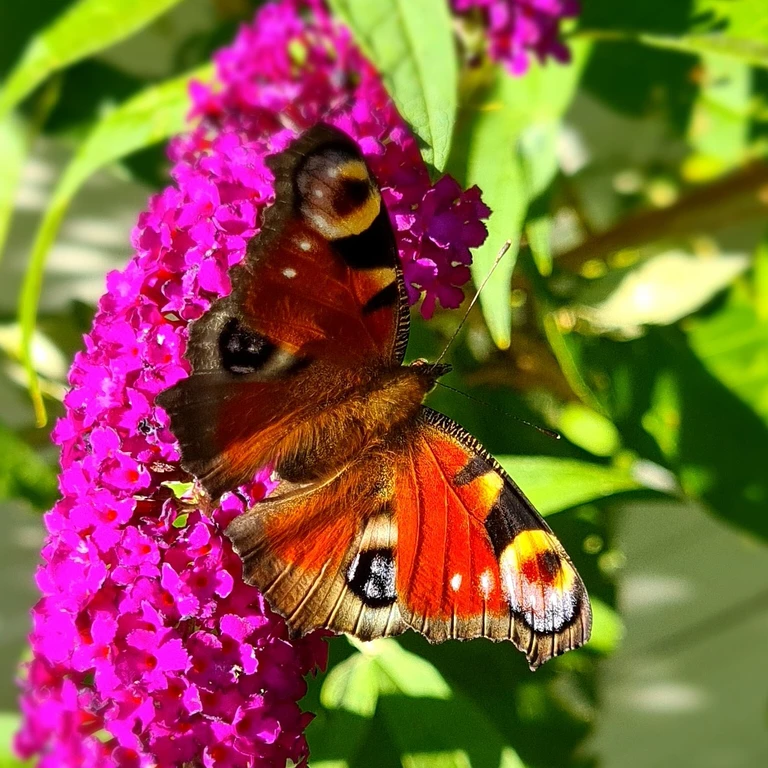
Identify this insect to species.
Aglais io
